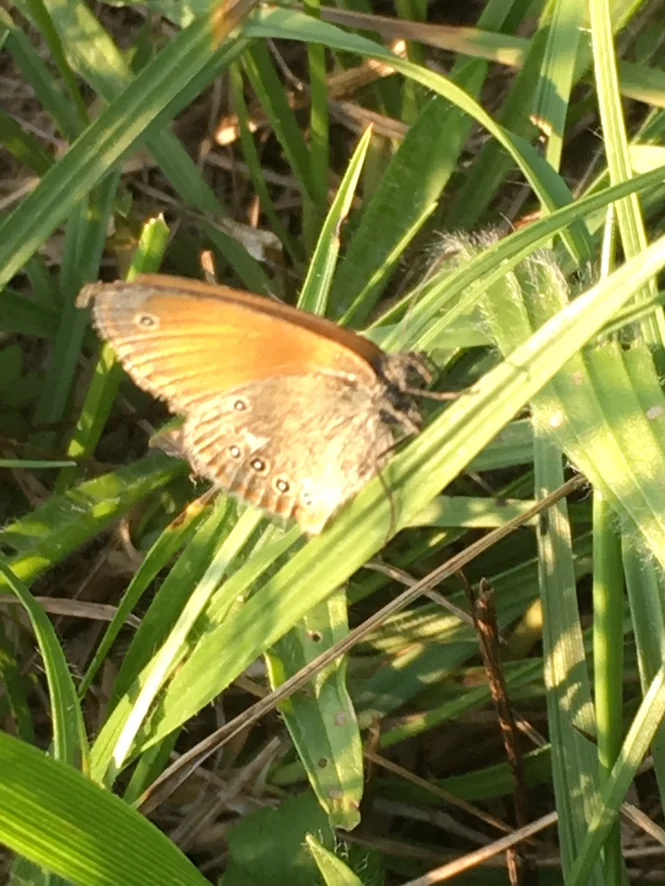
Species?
Coenonympha glycerion (also Coenonympha iphis)
